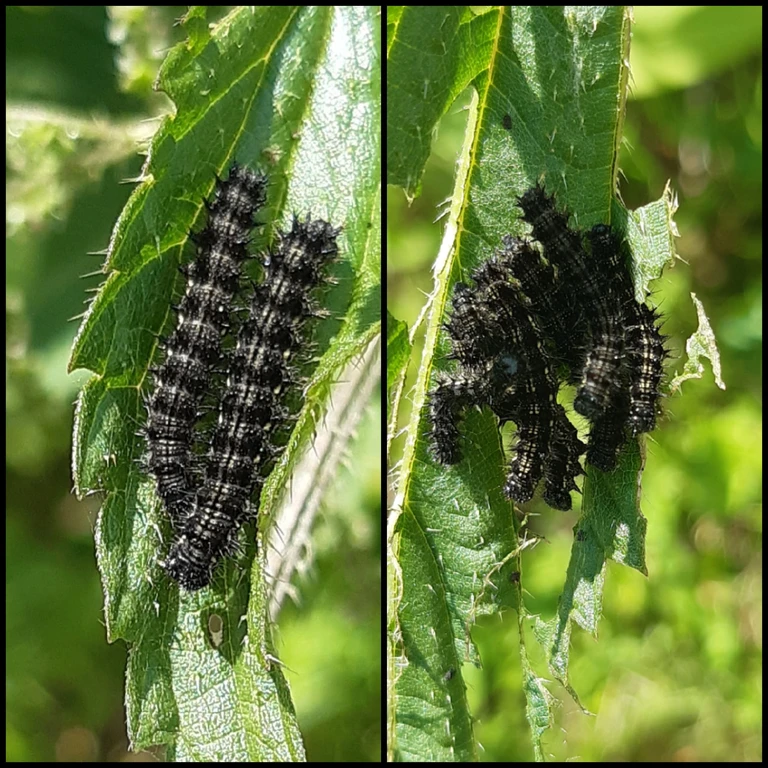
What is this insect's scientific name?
Aglais urticae
